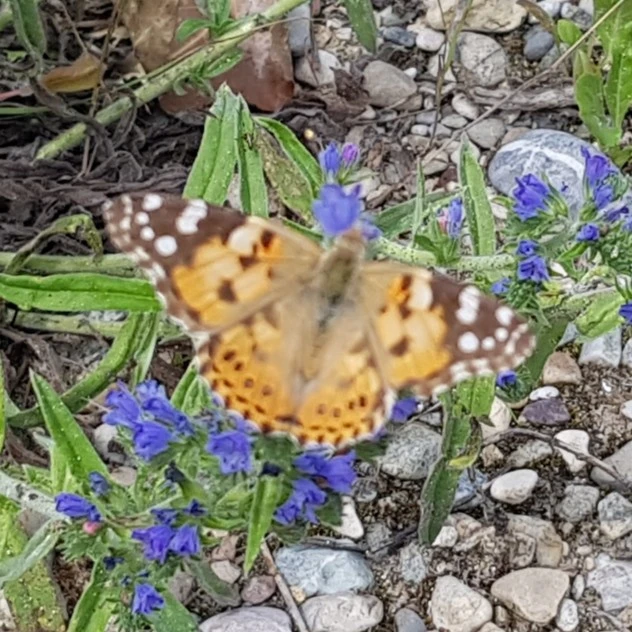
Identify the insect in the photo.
Vanessa cardui
